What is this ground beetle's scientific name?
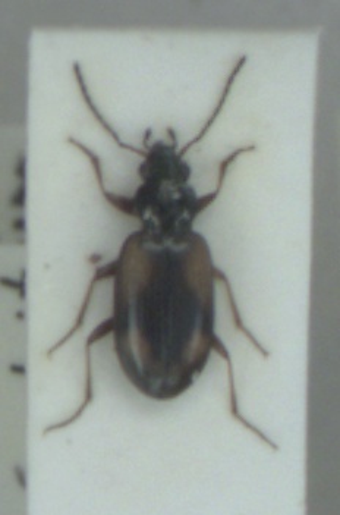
Bembidion femoratum
